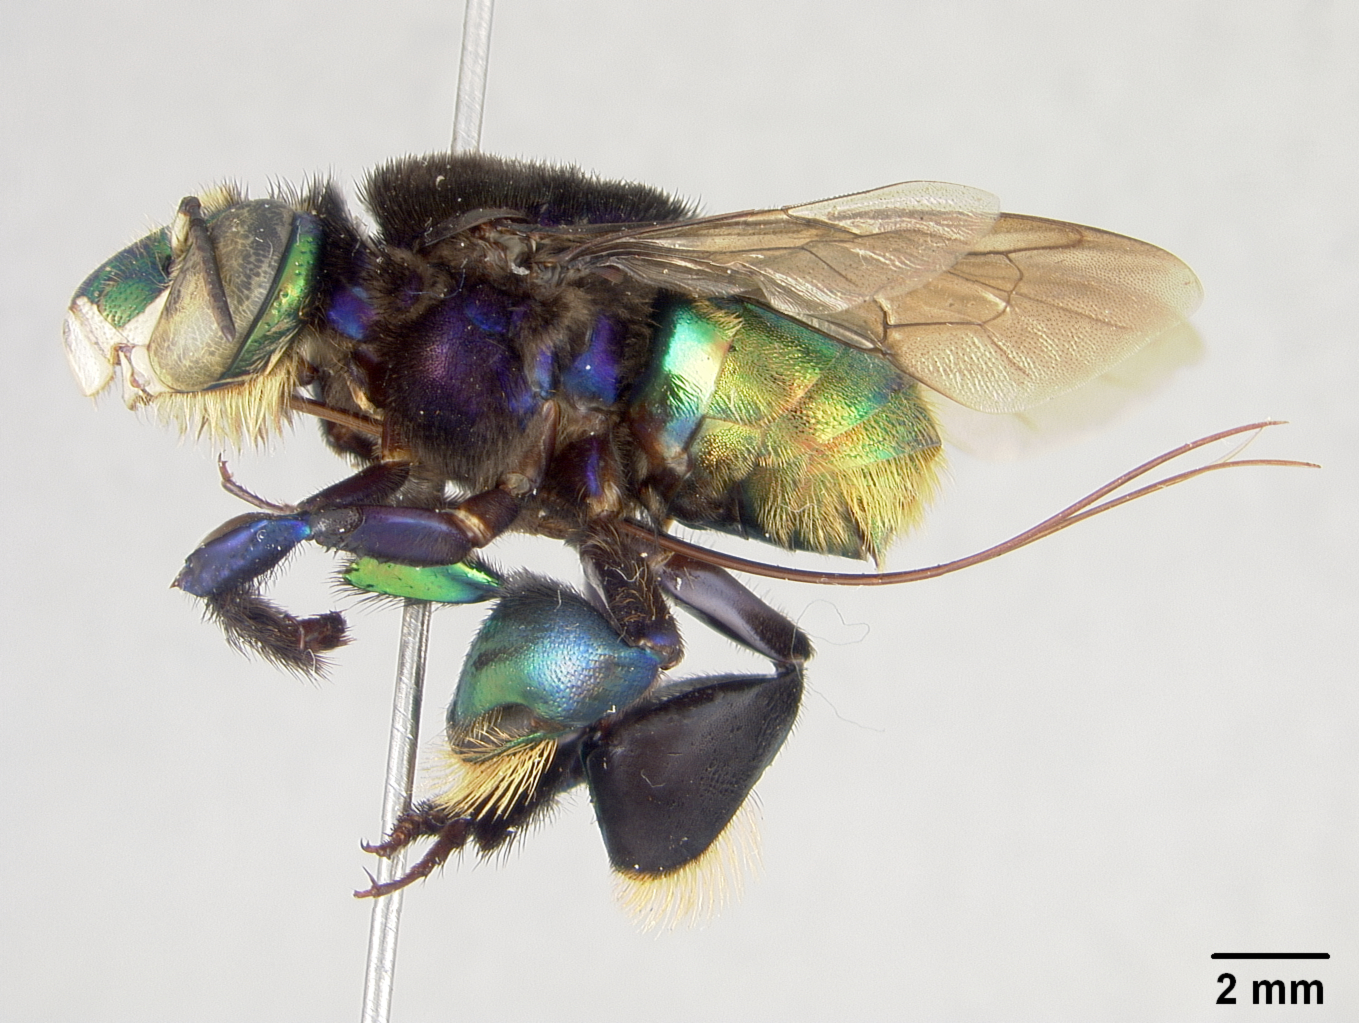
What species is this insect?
Euglossa tiputini
